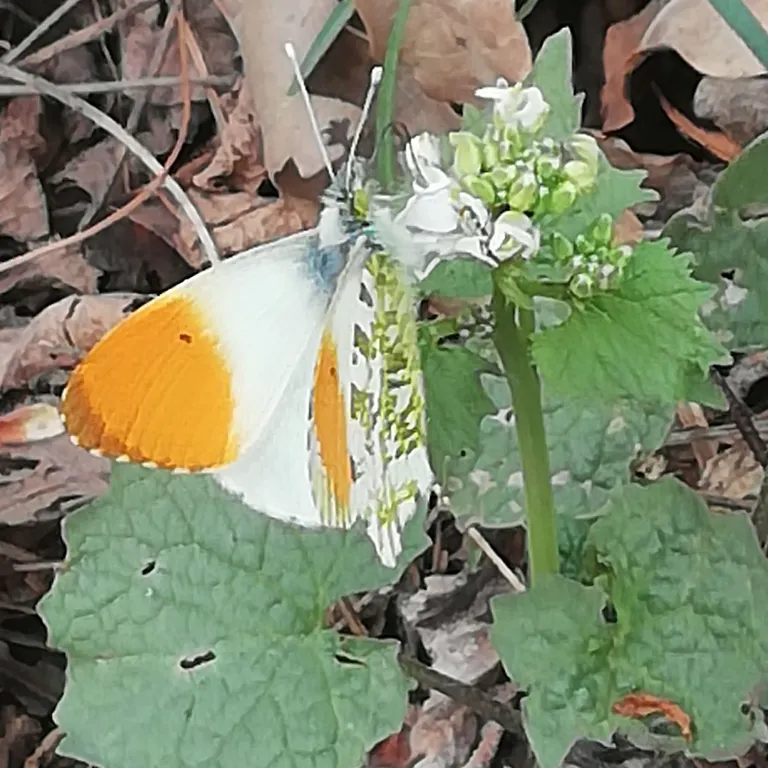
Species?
Anthocharis cardamines
